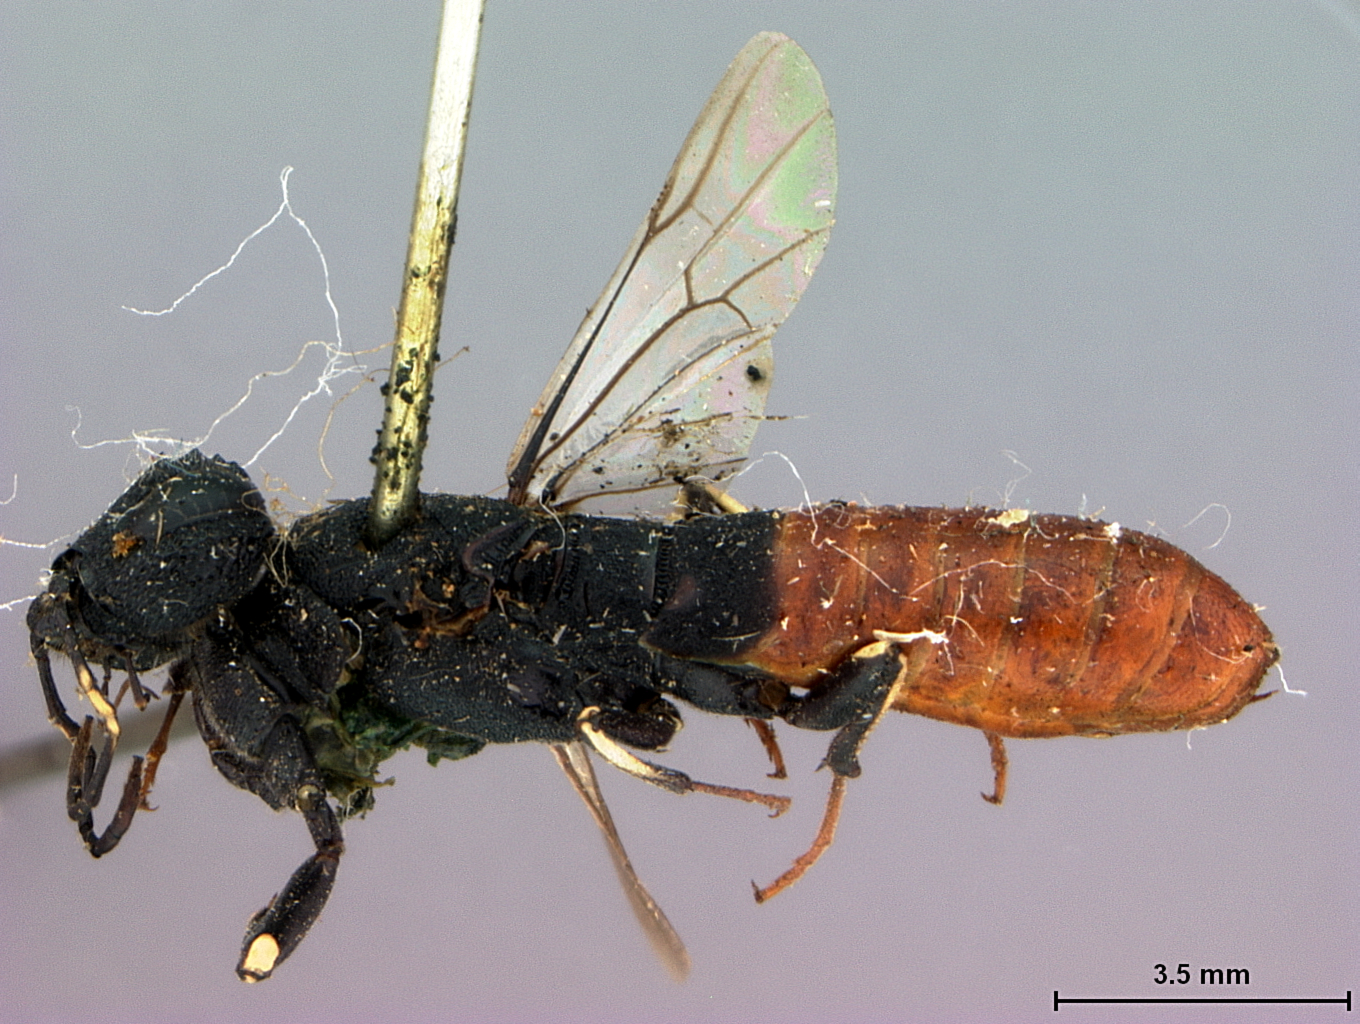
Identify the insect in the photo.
Oryssus relativus
